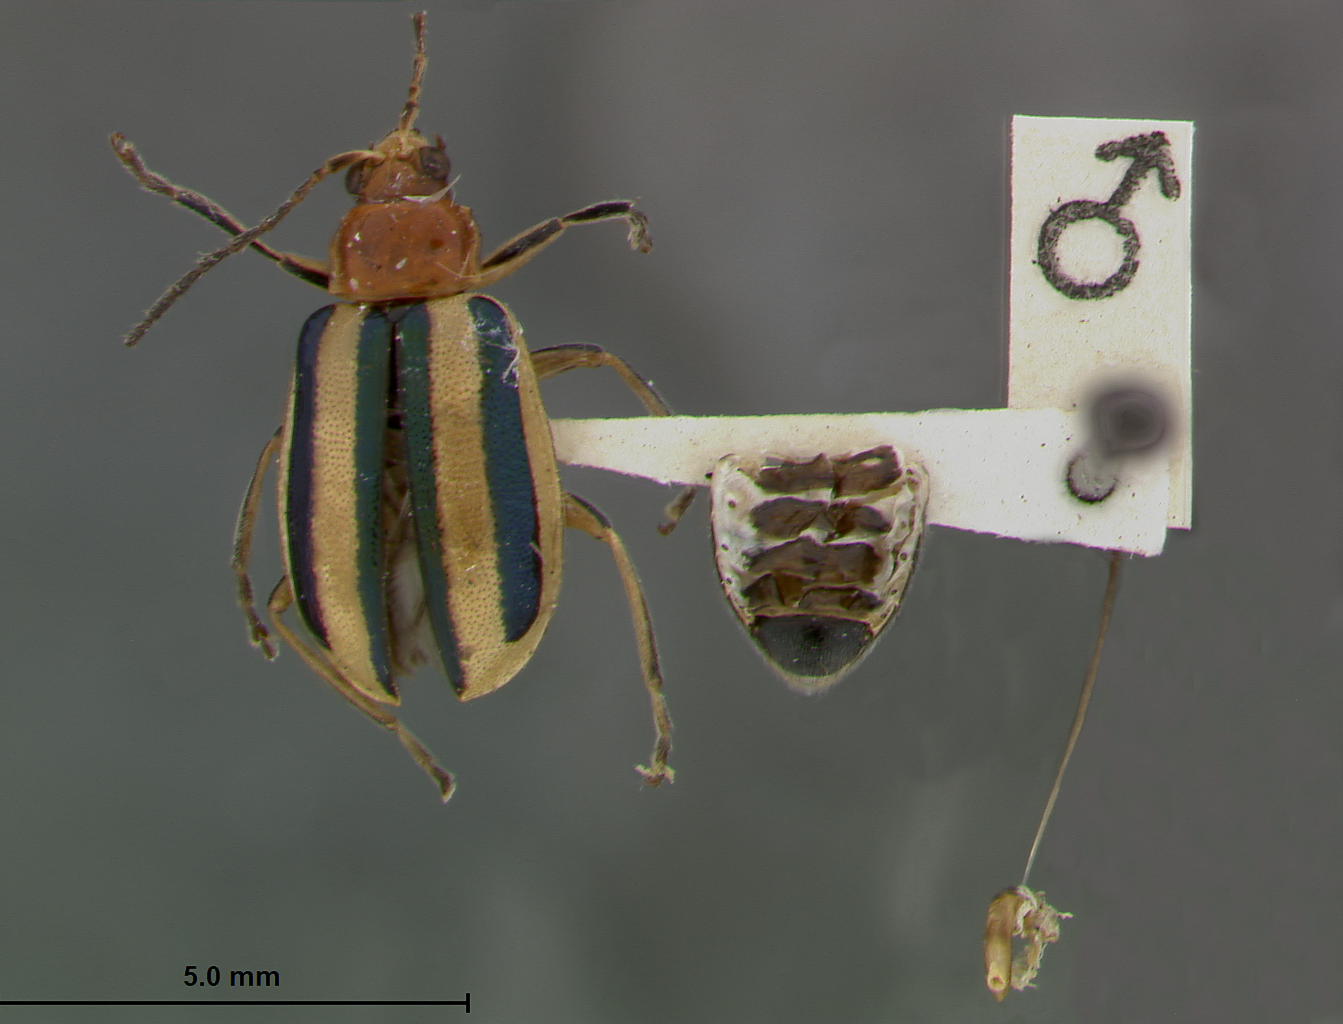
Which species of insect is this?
Galleruca cava
